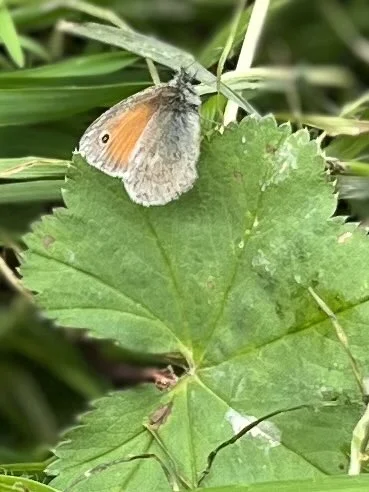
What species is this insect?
Coenonympha pamphilus
